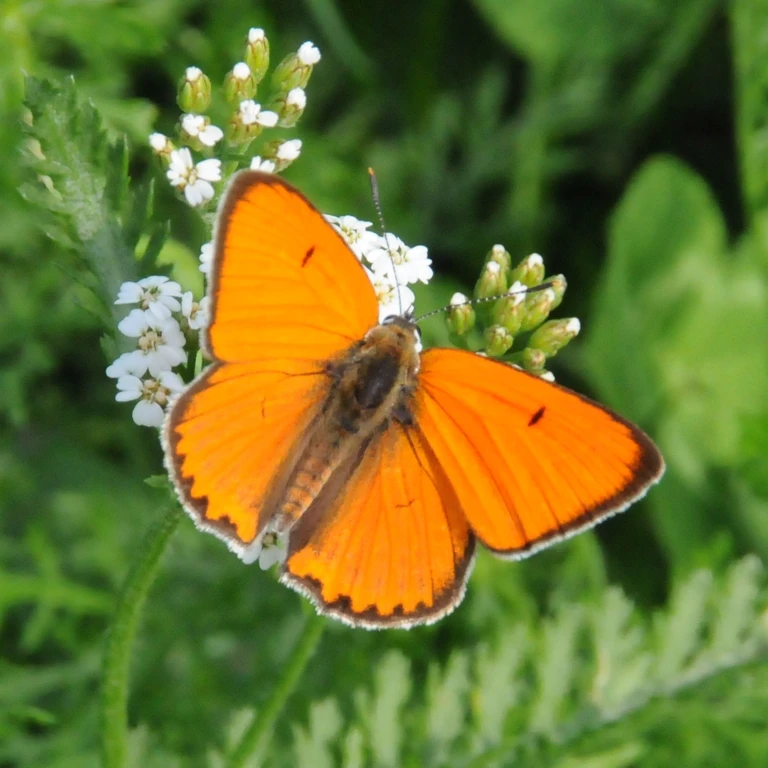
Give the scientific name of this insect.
Lycaena dispar
